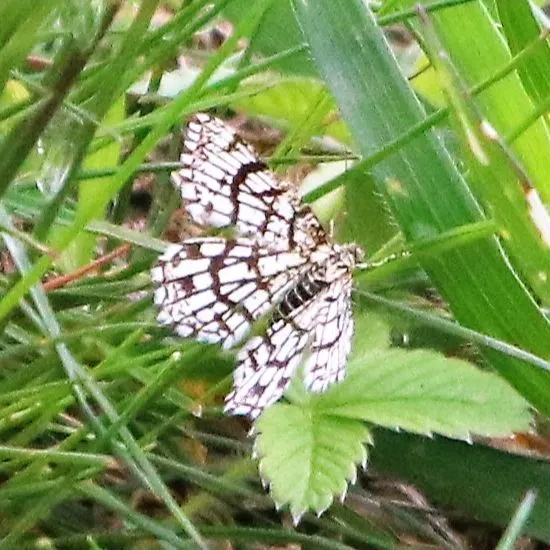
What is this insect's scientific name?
Chiasmia clathrata
